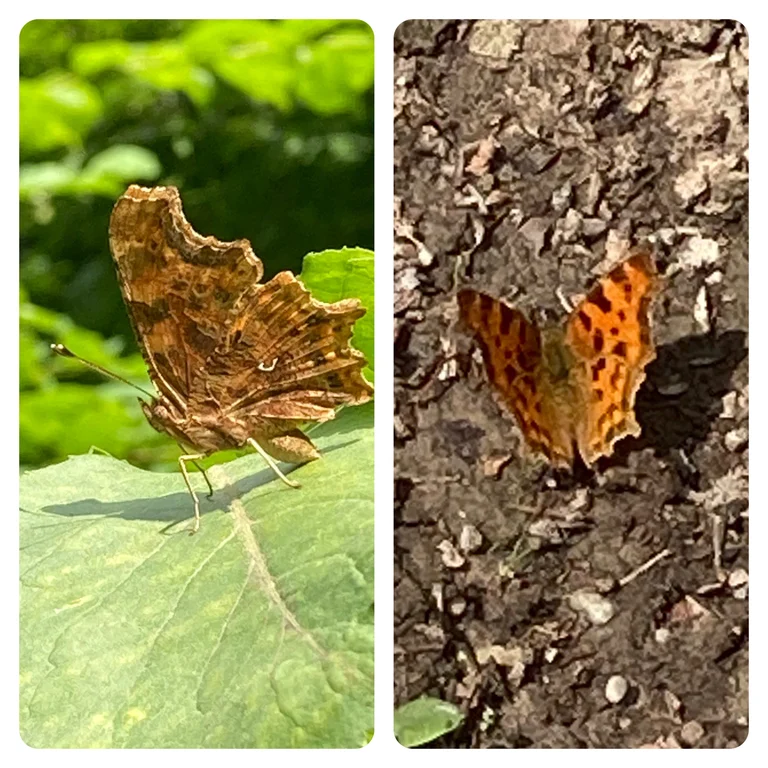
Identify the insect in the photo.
Polygonia c-album
